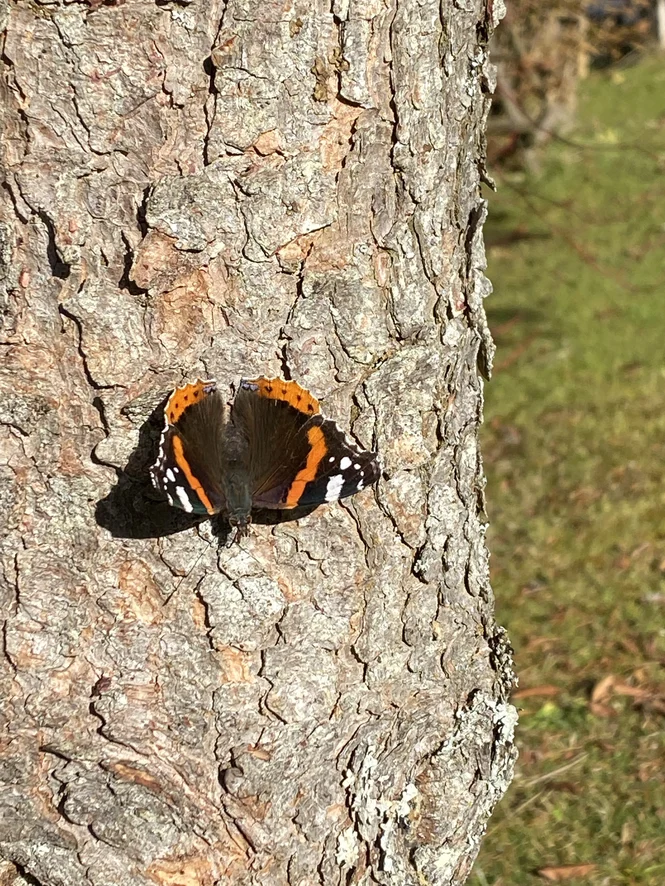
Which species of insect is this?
Vanessa atalanta
